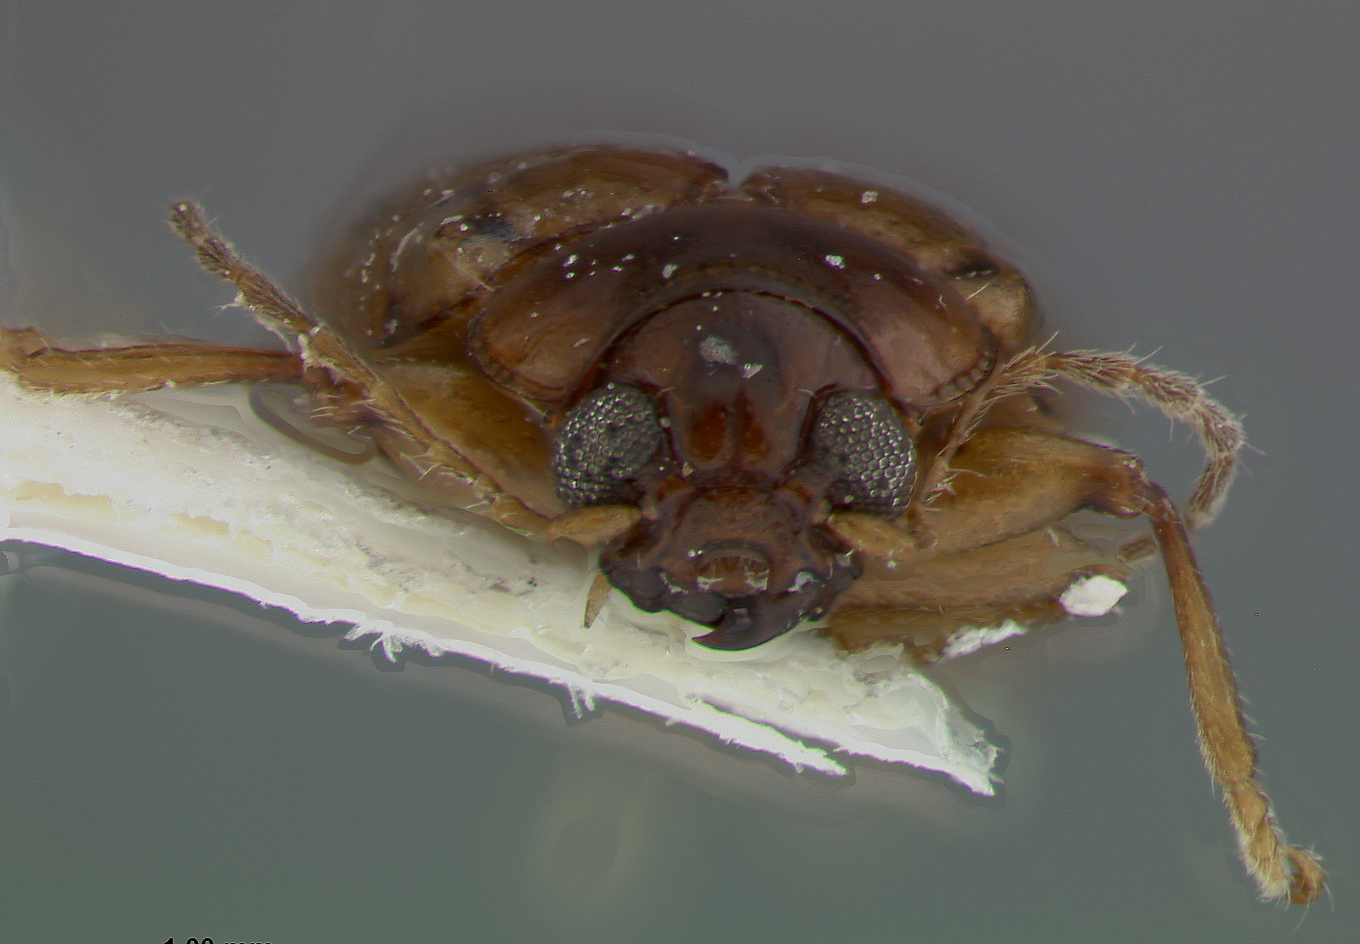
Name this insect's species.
Metachroma simile
